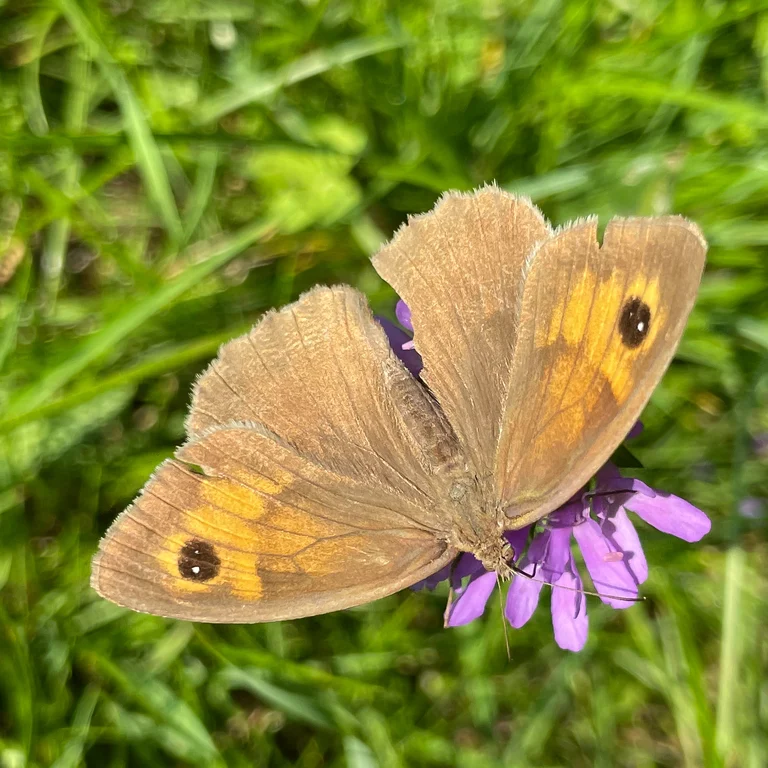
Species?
Maniola jurtina
